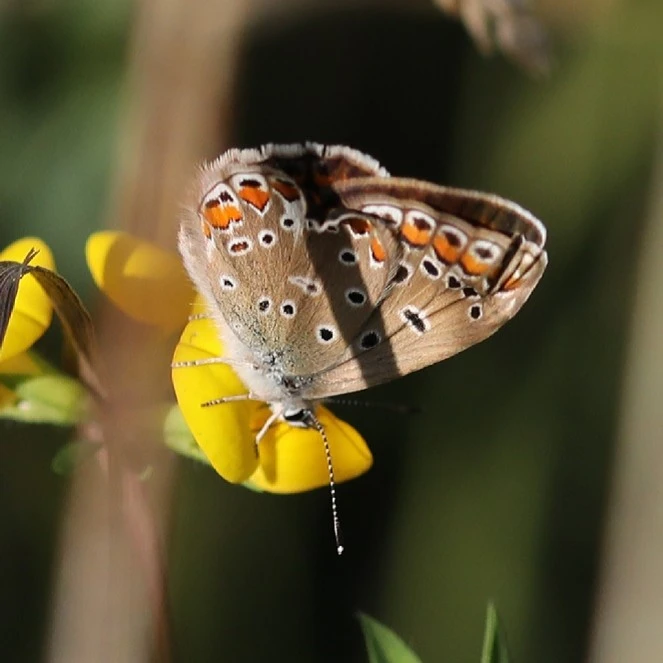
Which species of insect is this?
Polyommatus icarus
